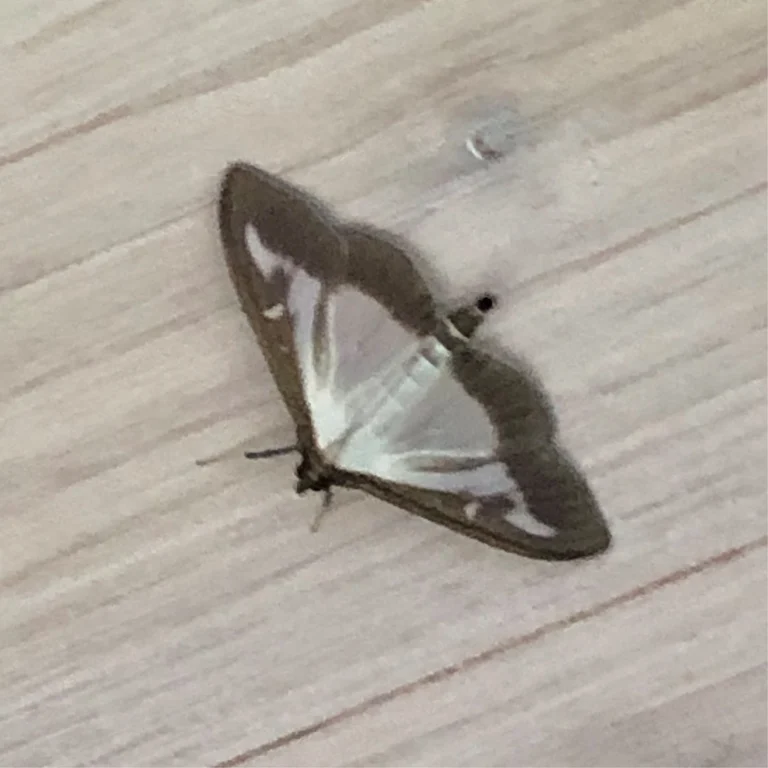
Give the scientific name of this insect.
Cydalima perspectalis
